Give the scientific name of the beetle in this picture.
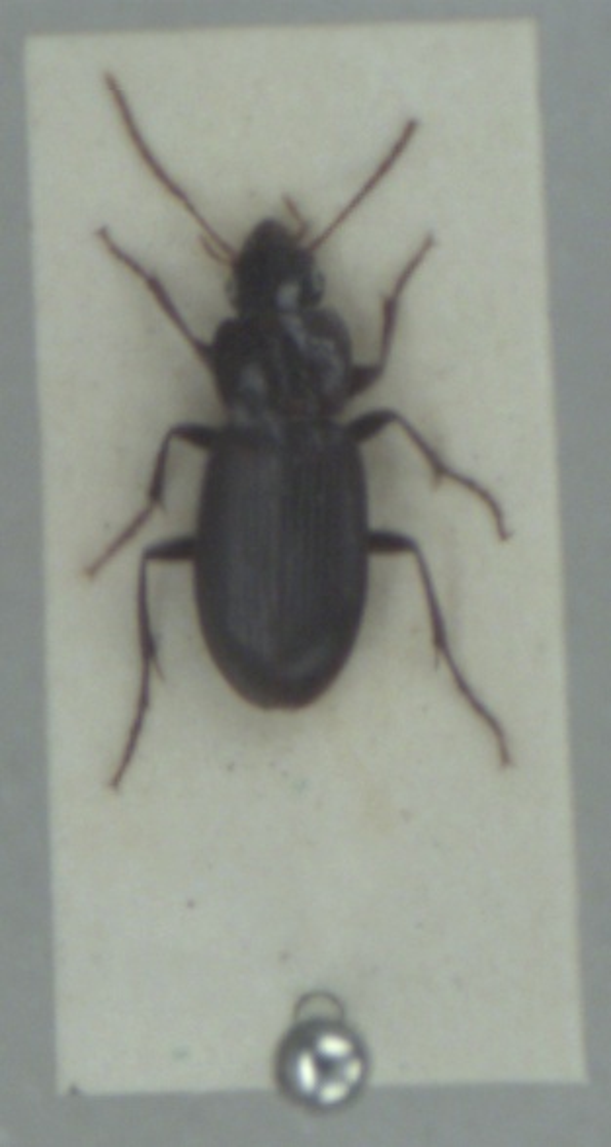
Platyderus depressus
